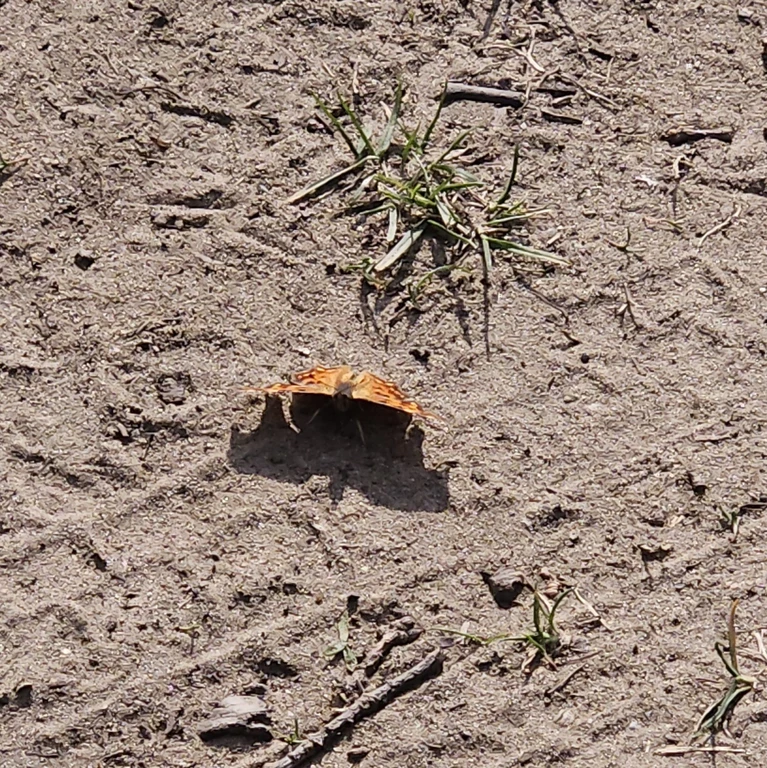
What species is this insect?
Polygonia c-album
